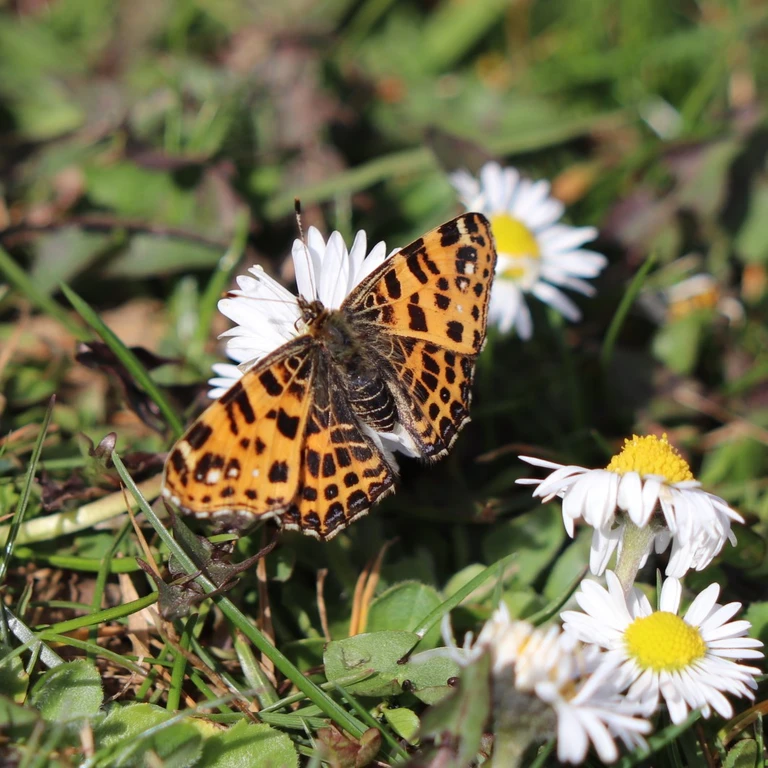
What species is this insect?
Araschnia levana
